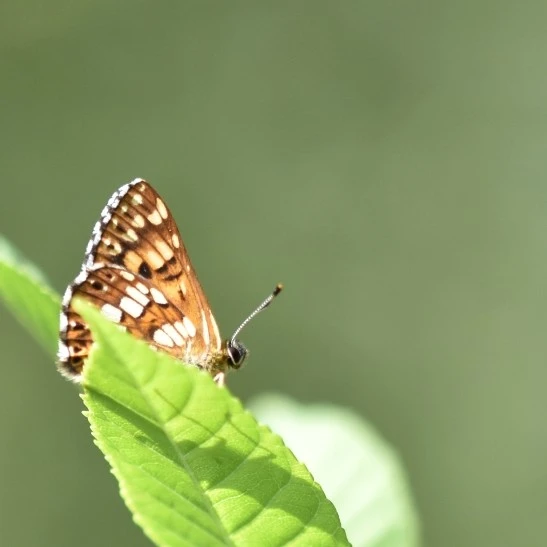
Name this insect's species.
Hamearis lucina
